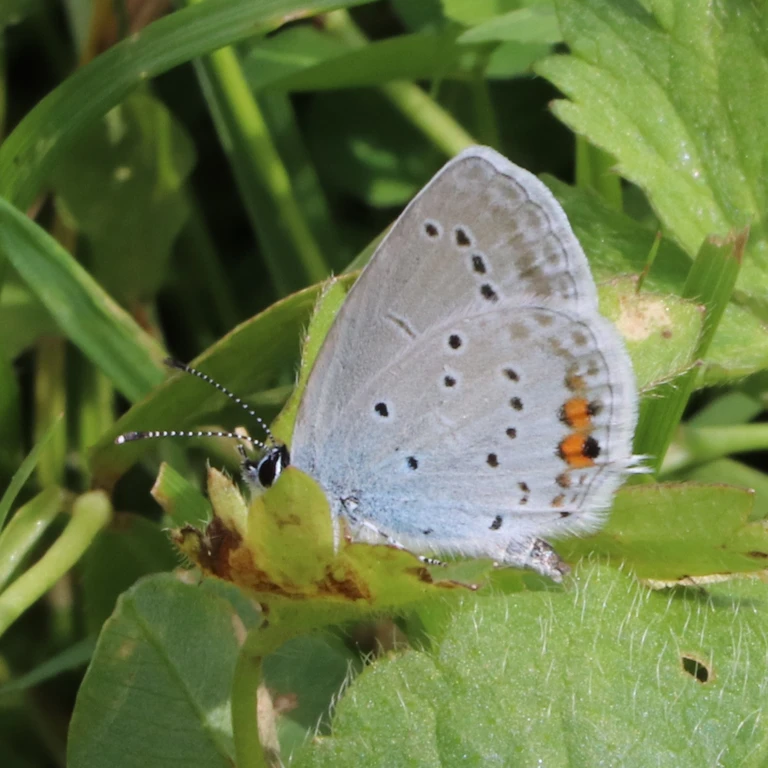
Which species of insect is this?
Cupido argiades (also Elkalyce argiades)
